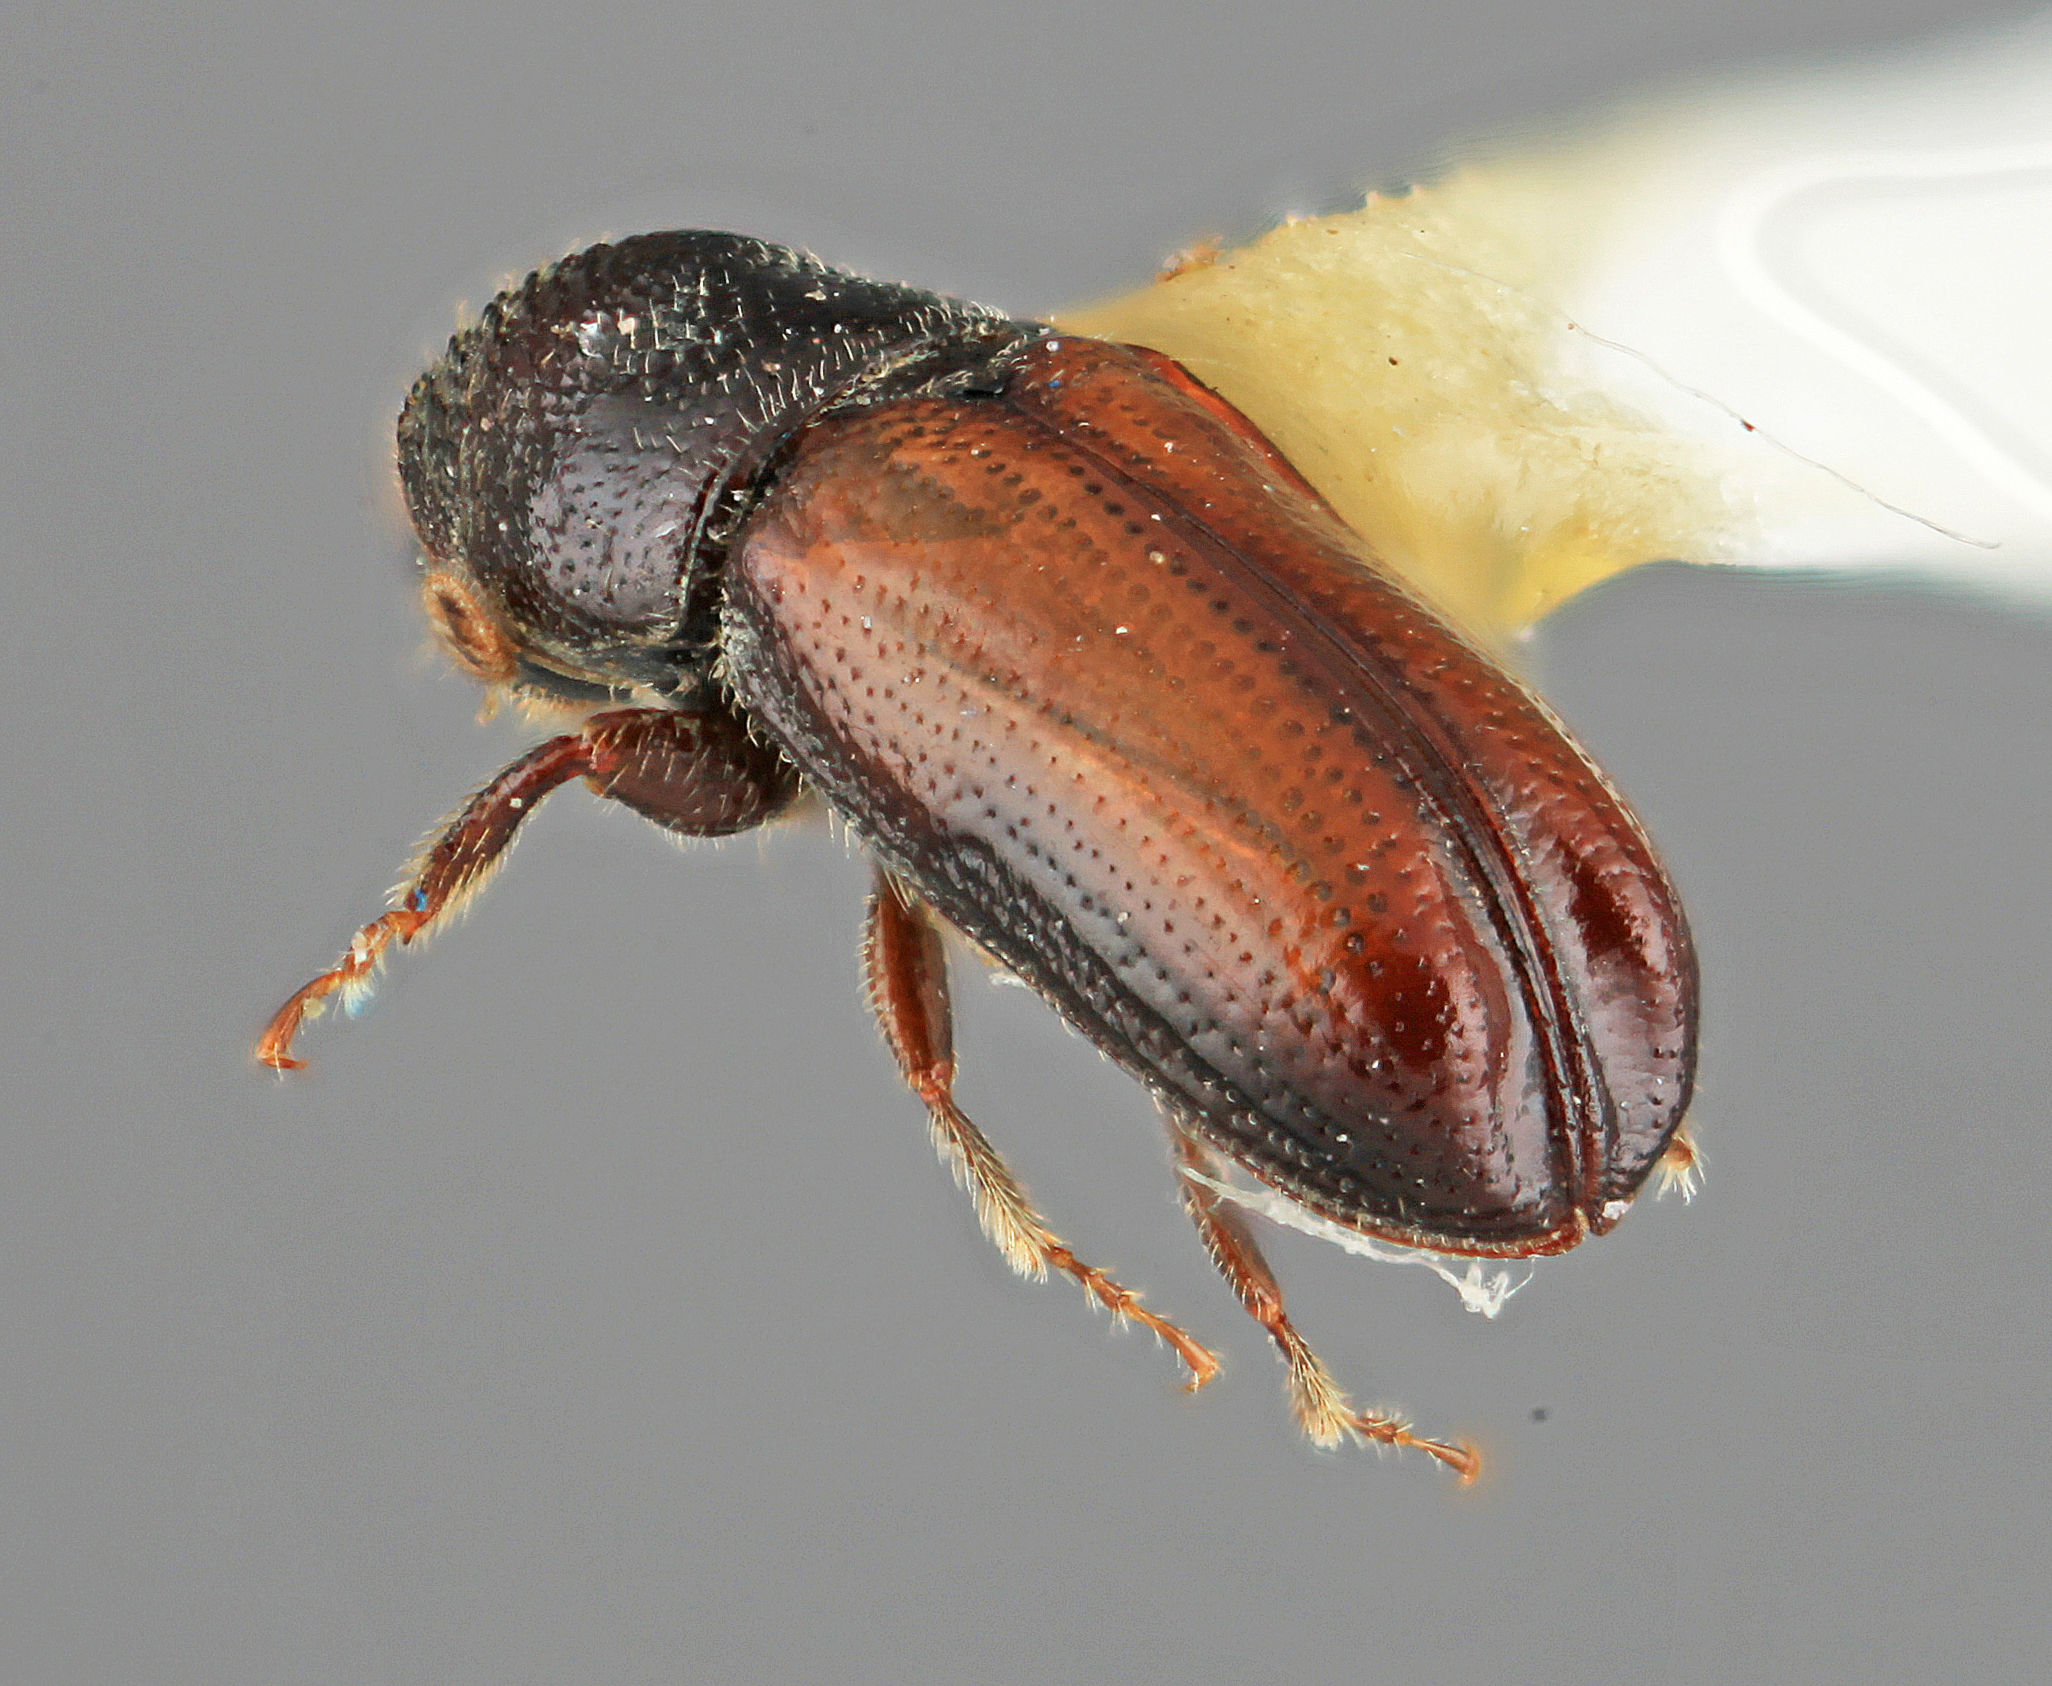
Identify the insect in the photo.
Pityophthorus elatinus
